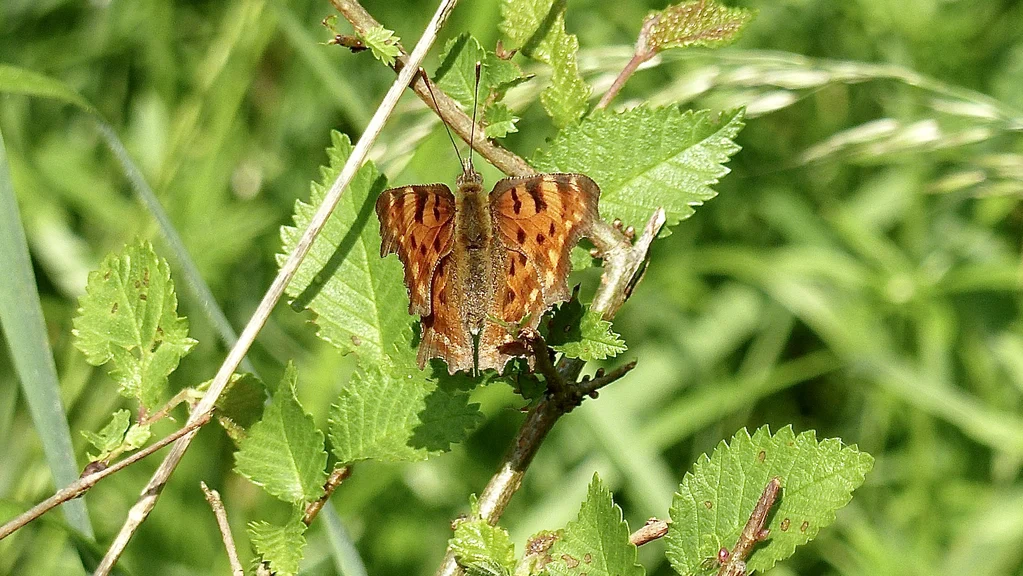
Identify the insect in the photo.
Polygonia c-album
